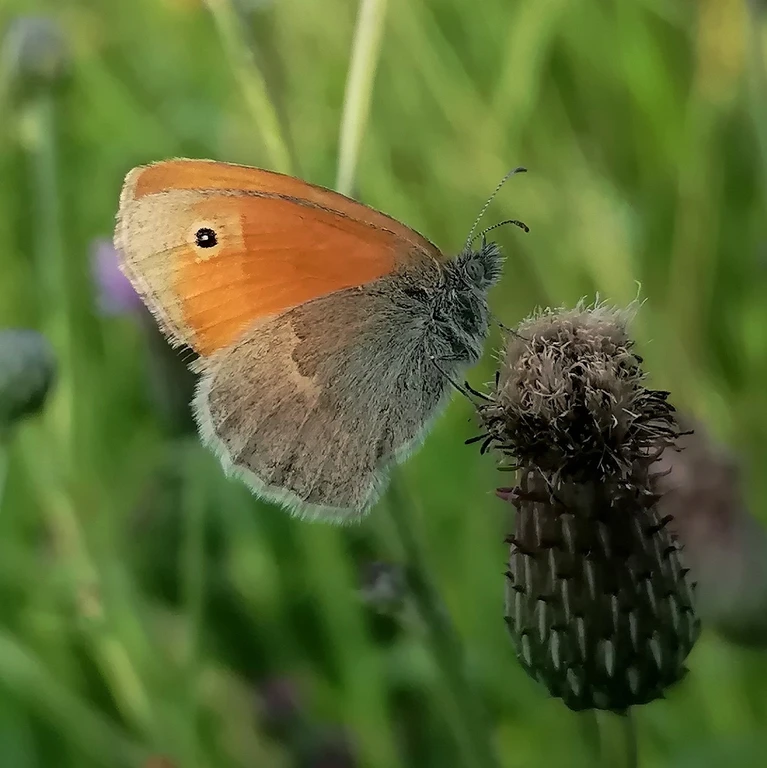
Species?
Coenonympha pamphilus
